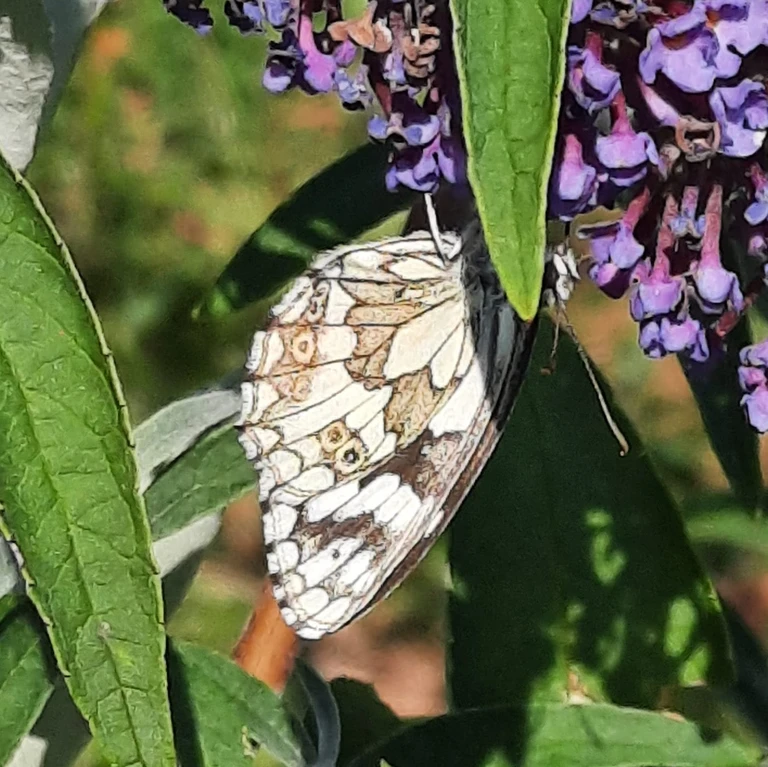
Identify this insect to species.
Melanargia galathea
